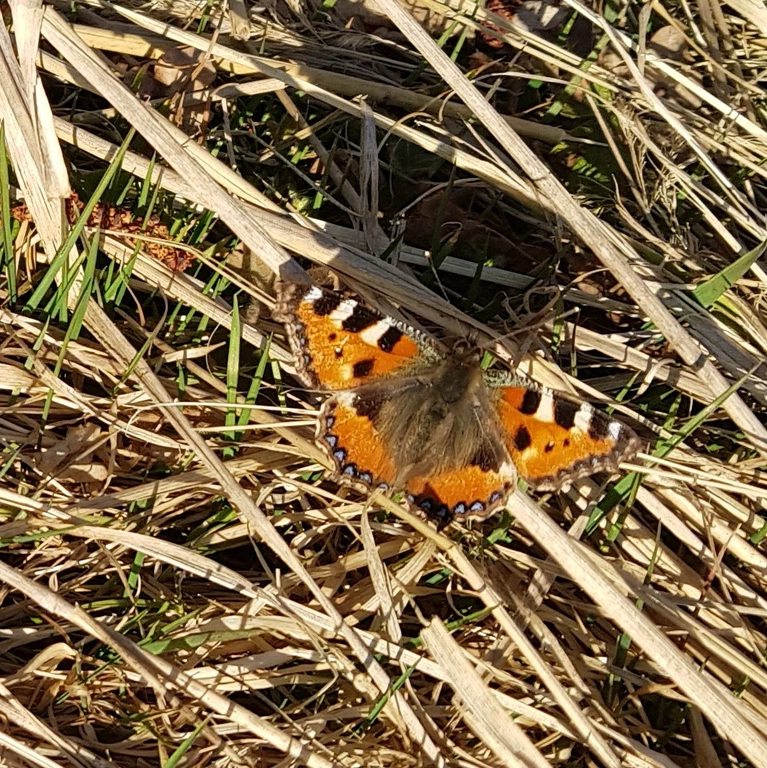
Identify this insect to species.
Aglais urticae
